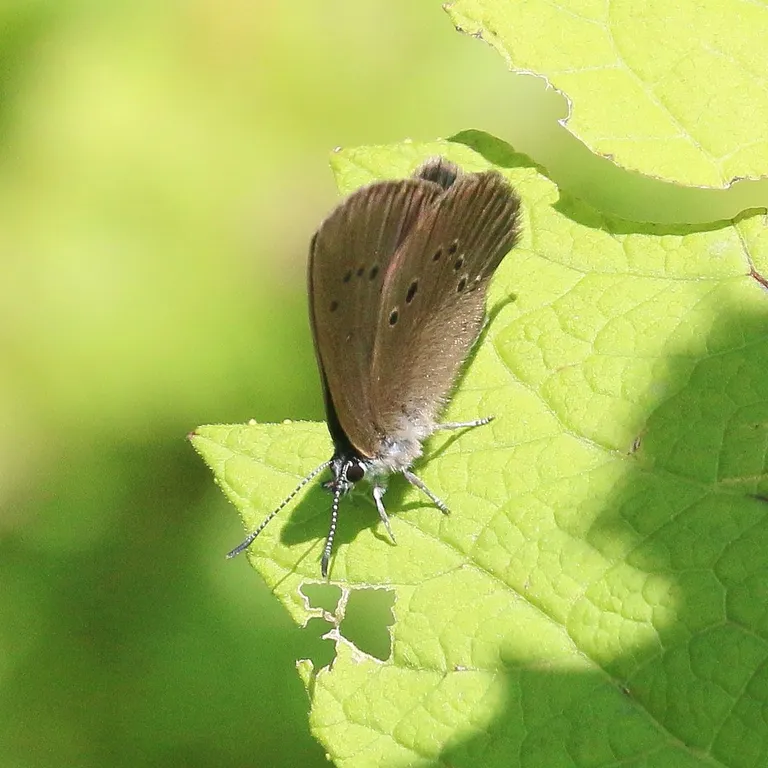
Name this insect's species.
Phengaris nausithous (also Maculinea nausithous)
